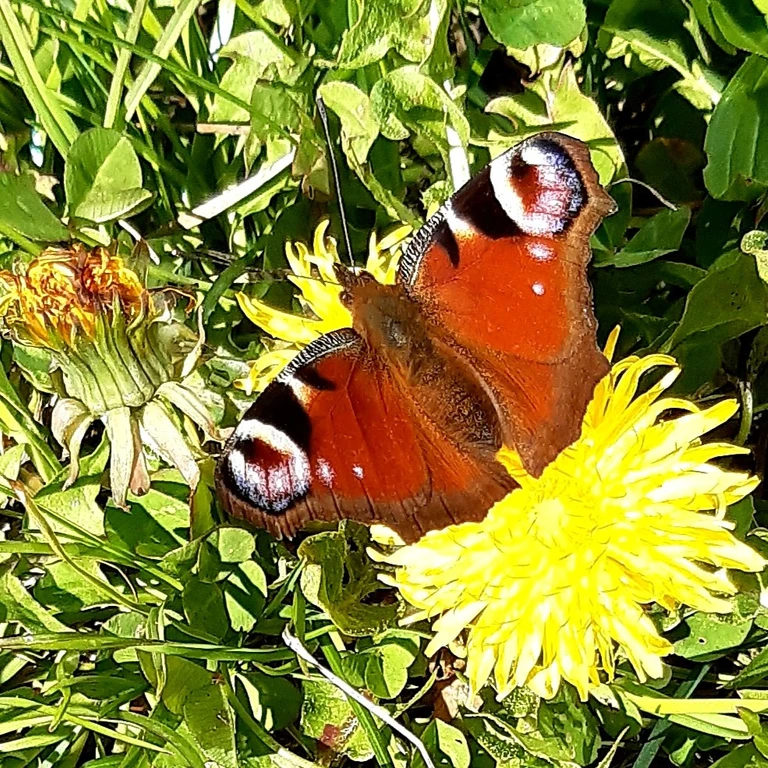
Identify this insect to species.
Aglais io
